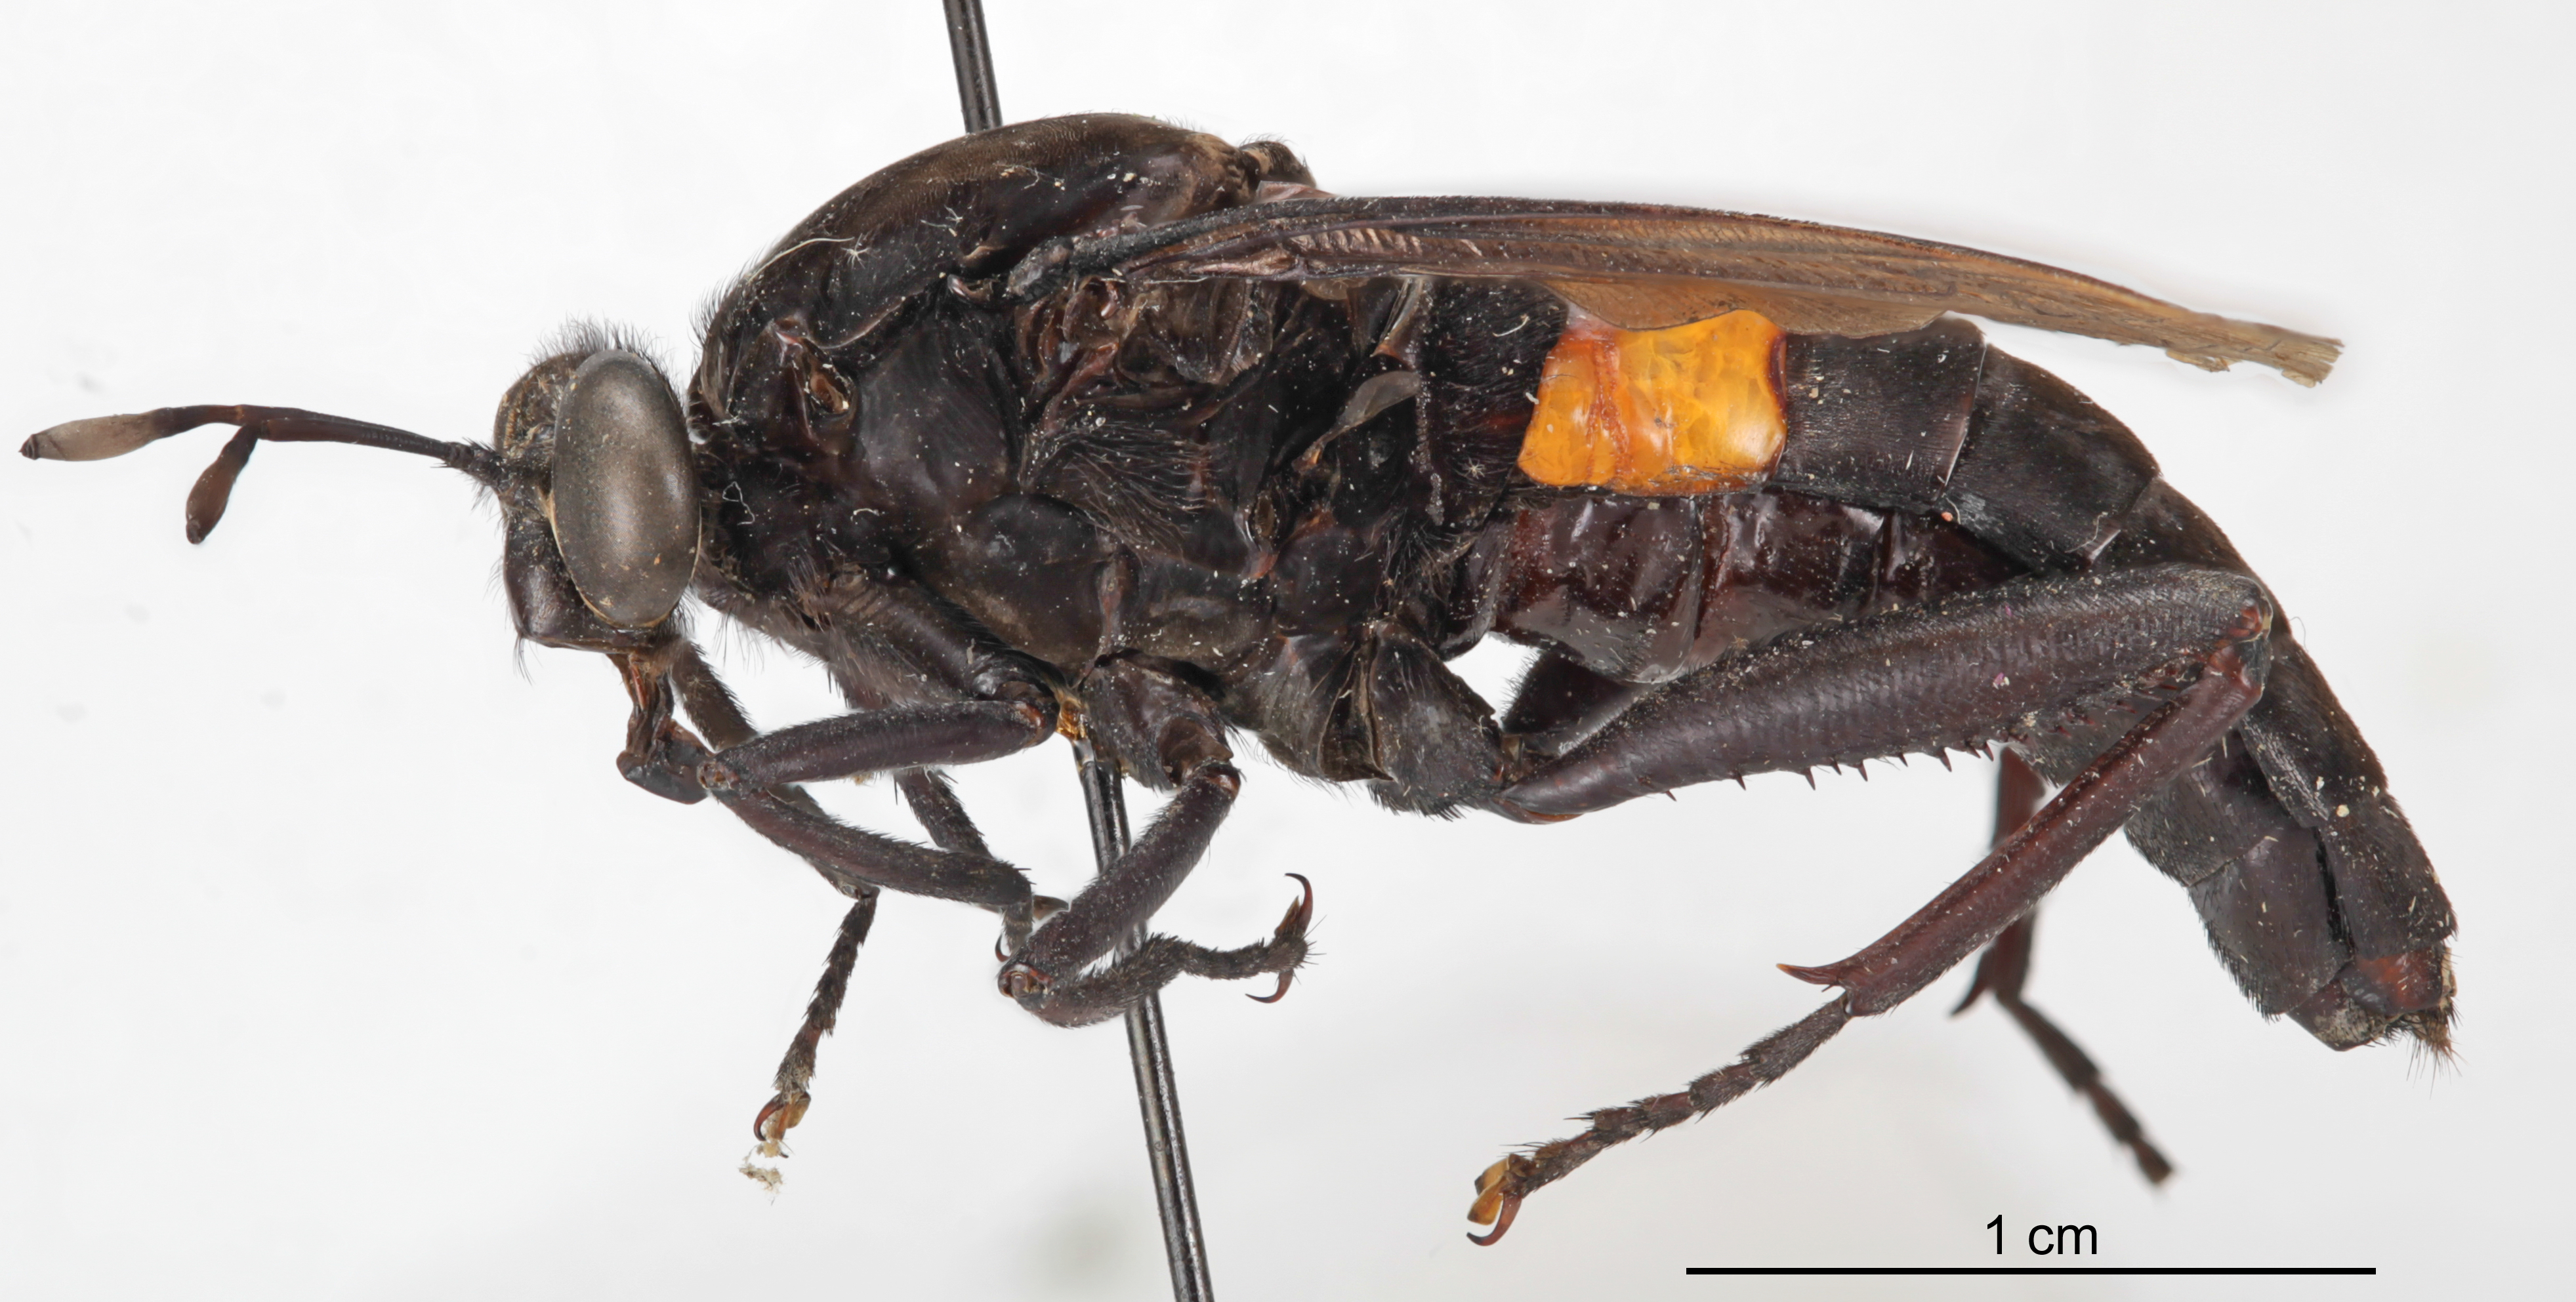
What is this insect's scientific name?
Mydas clavatus
